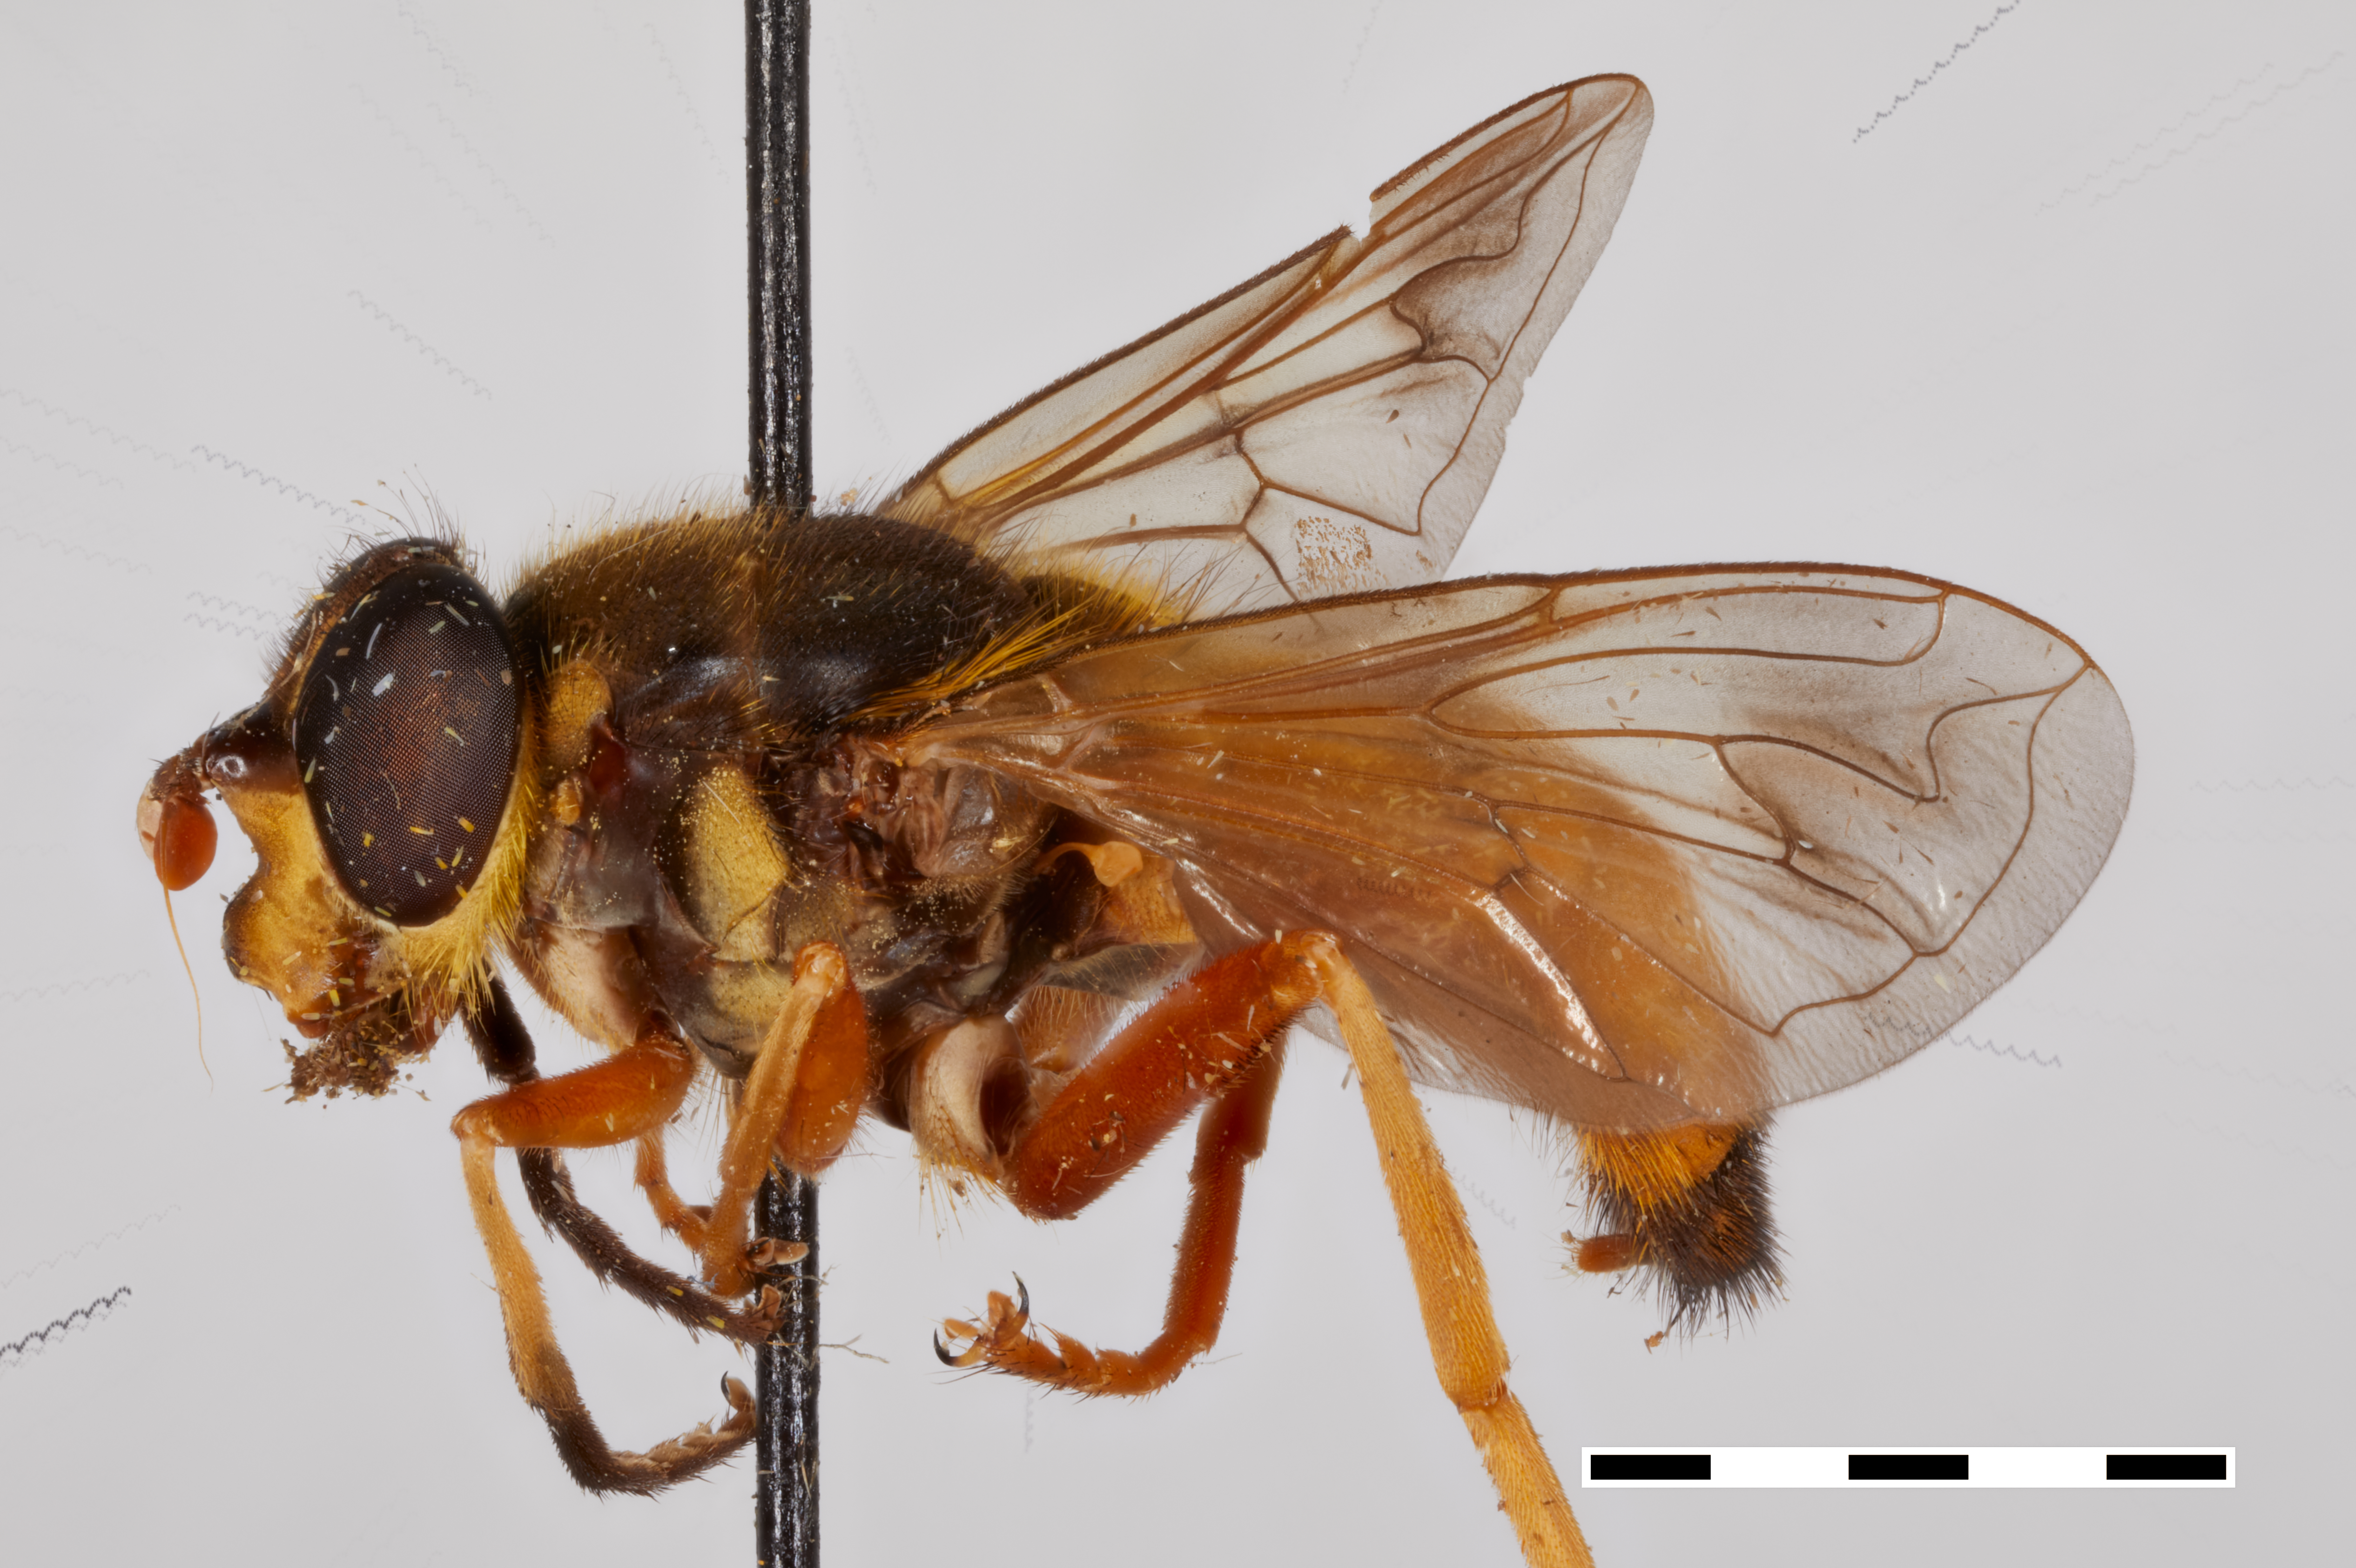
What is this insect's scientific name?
Korinchia sinensis
